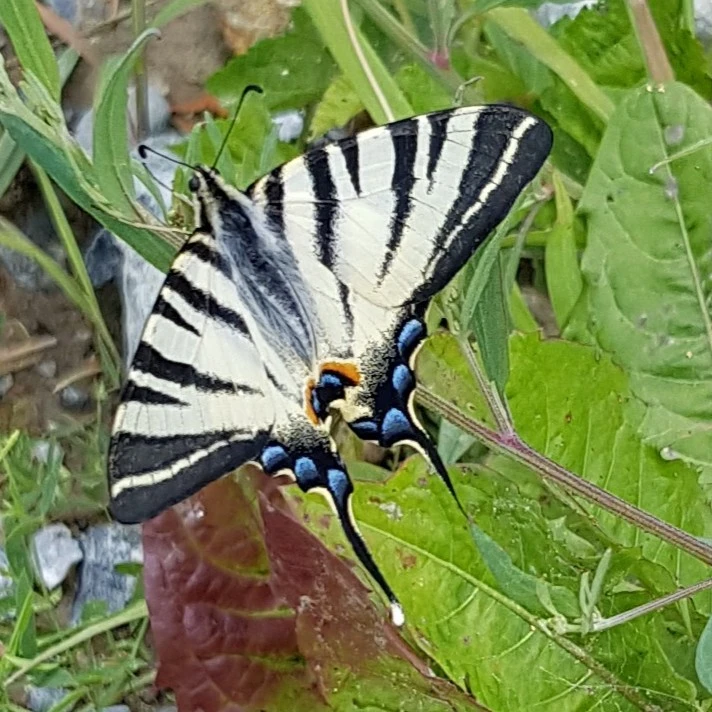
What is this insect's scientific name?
Iphiclides podalirius
